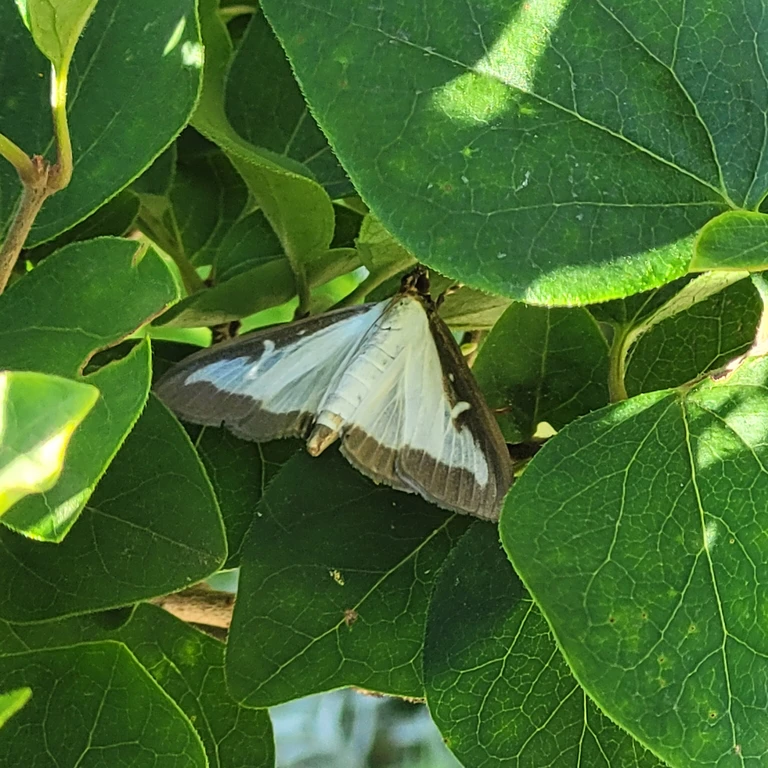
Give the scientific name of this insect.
Cydalima perspectalis
